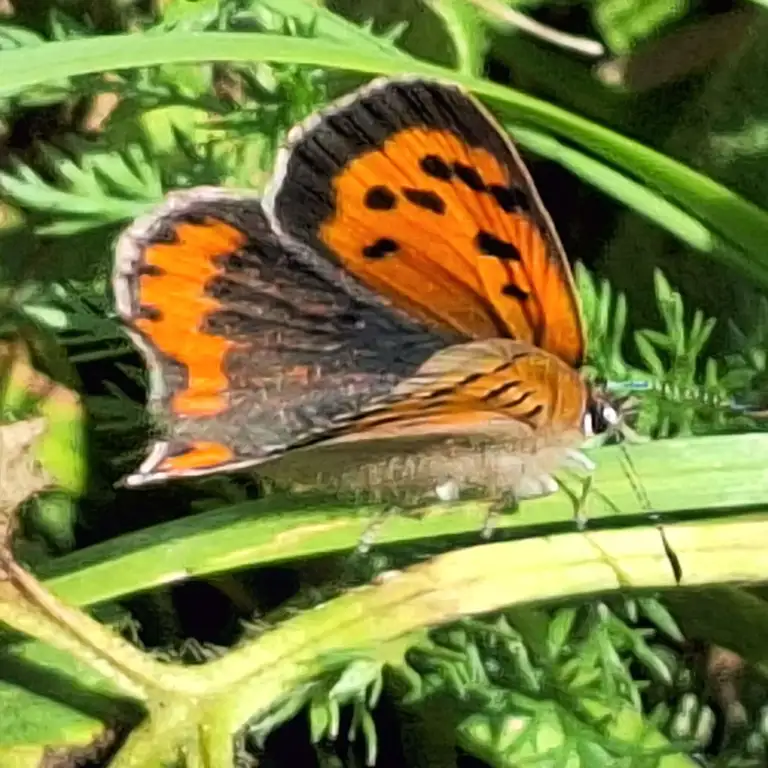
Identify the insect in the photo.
Lycaena phlaeas
